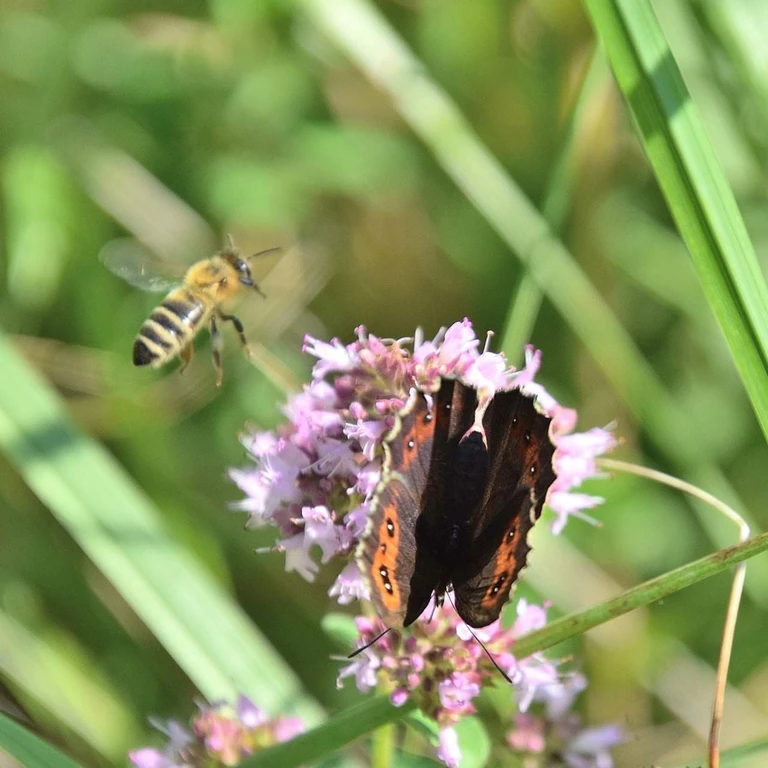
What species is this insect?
Erebia aethiops
